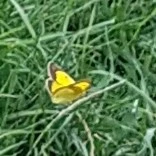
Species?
Colias croceus
